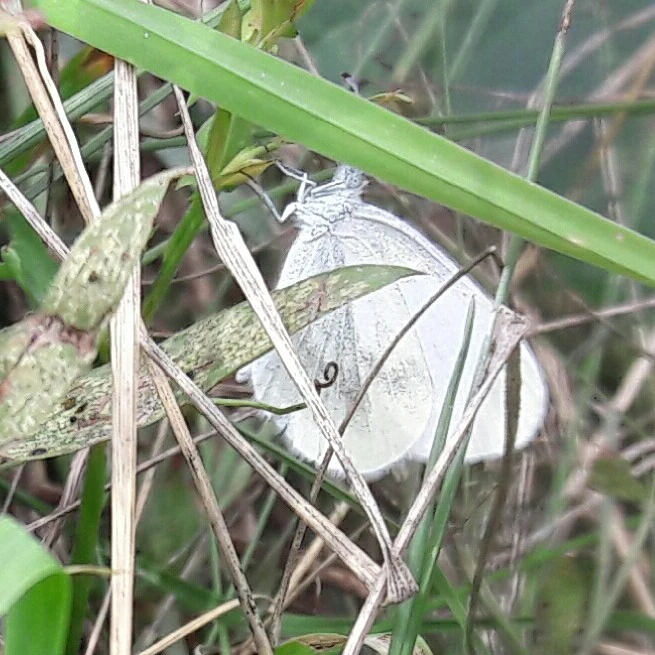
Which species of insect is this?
Leptidea sinapis/juvernica
